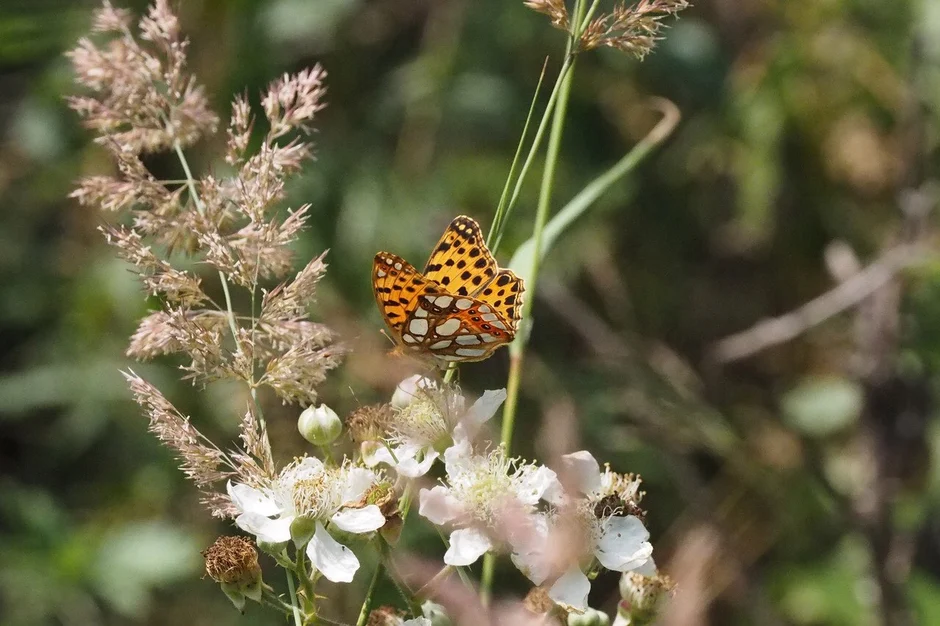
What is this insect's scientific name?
Issoria lathonia
